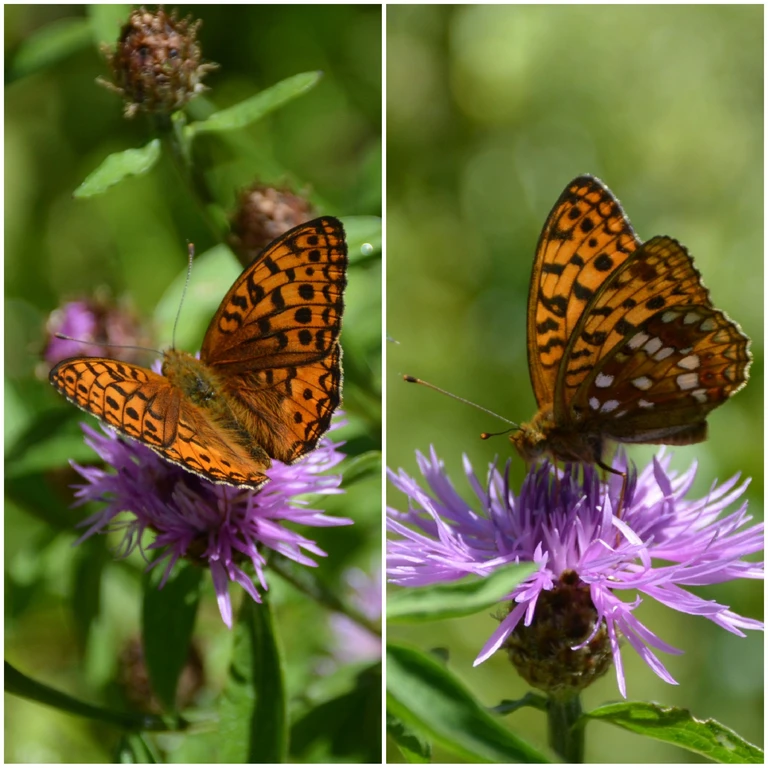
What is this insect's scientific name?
Fabriciana adippe
